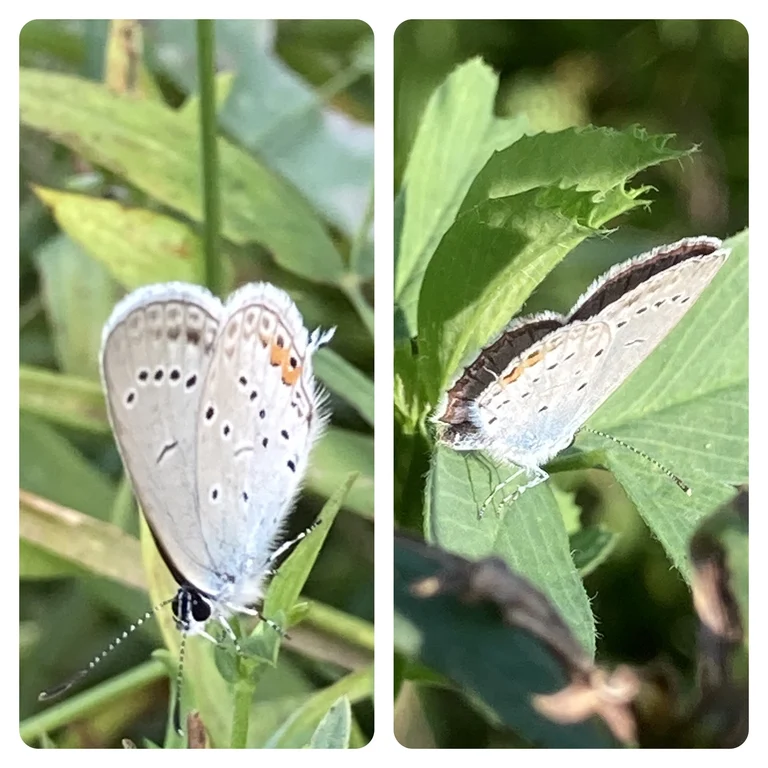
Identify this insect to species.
Cupido argiades (also Elkalyce argiades)
